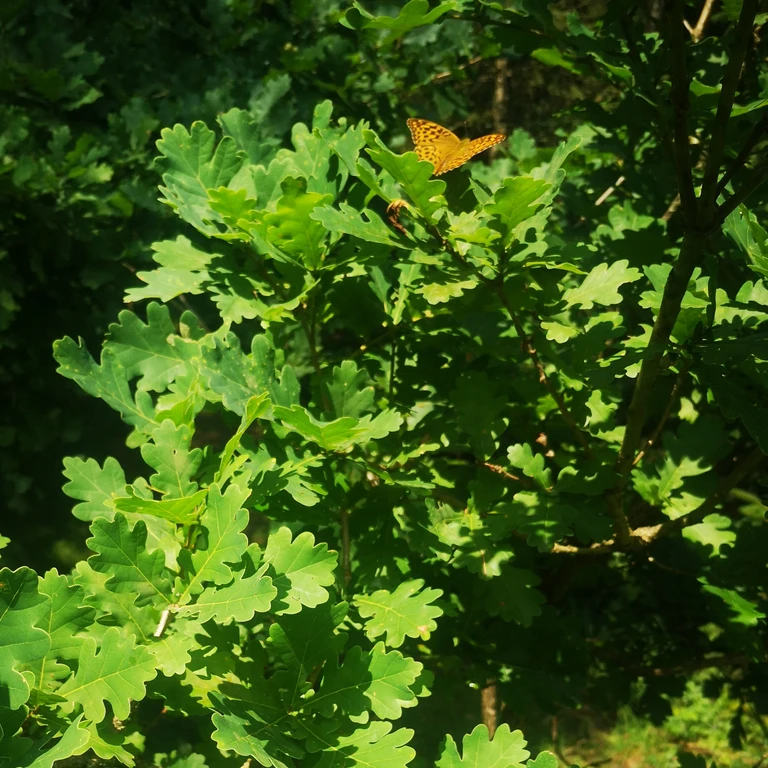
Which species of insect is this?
Argynnis paphia
